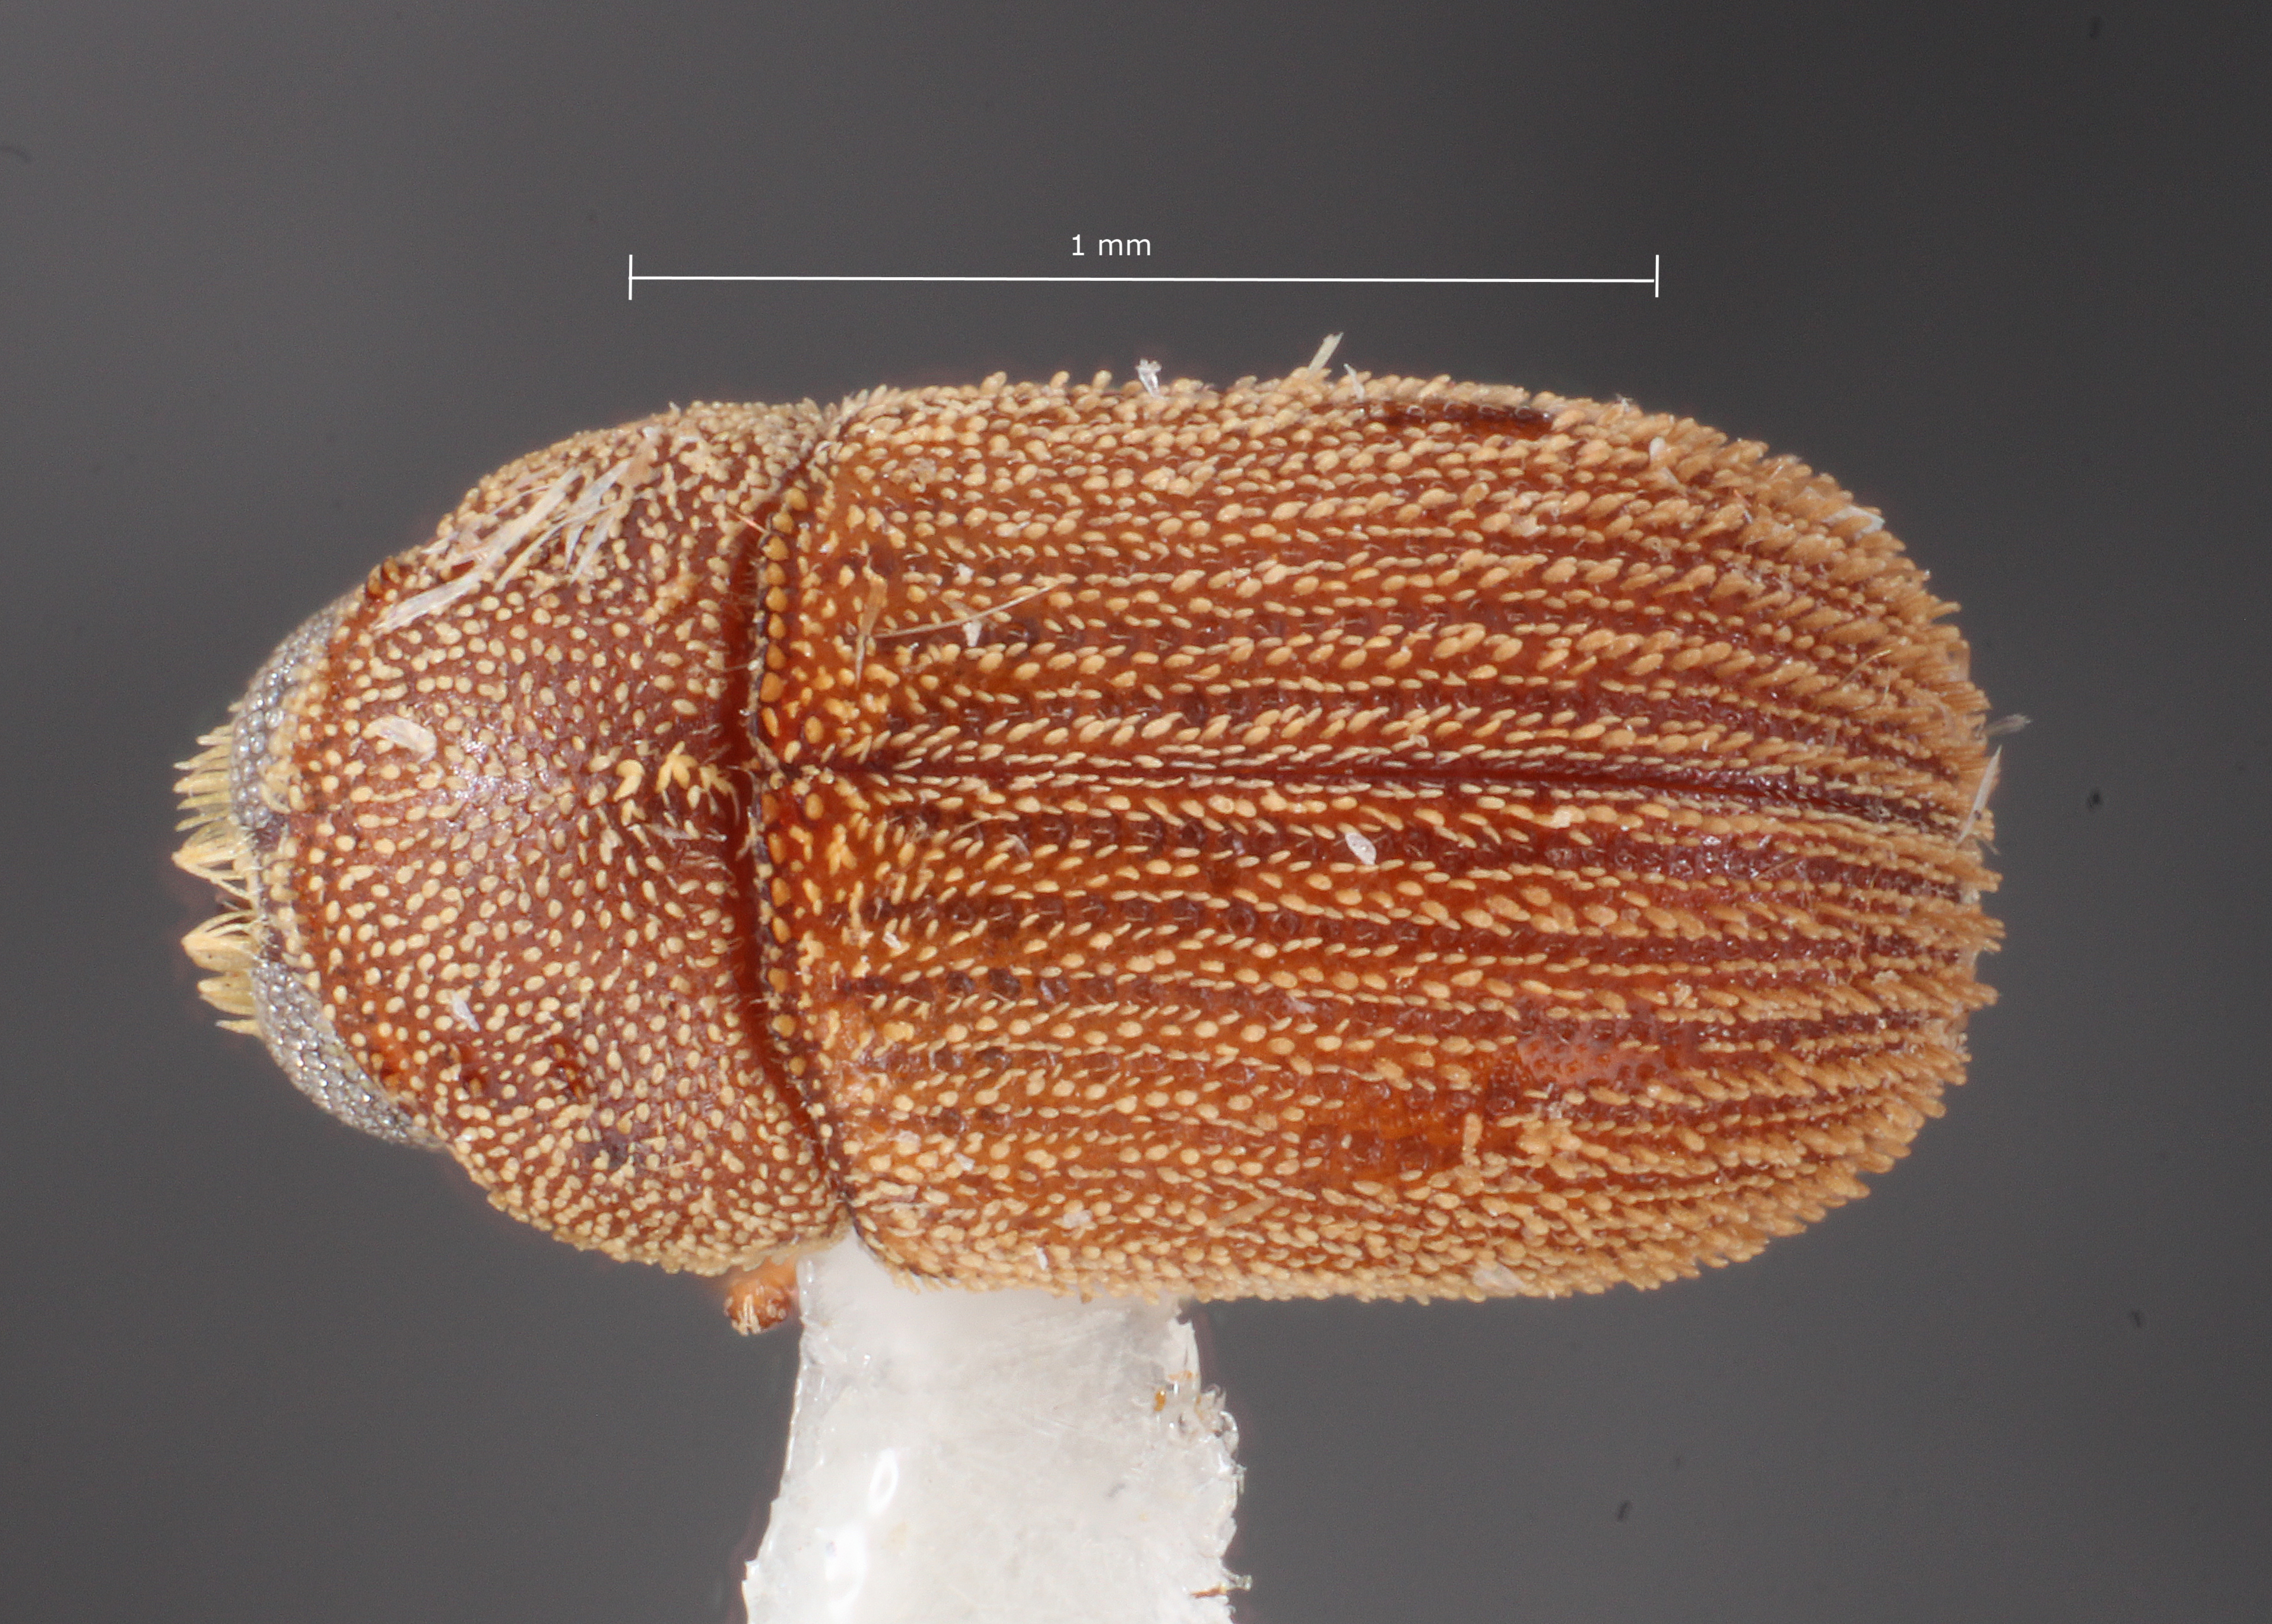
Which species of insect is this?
Chaetophloeus mandibularis
